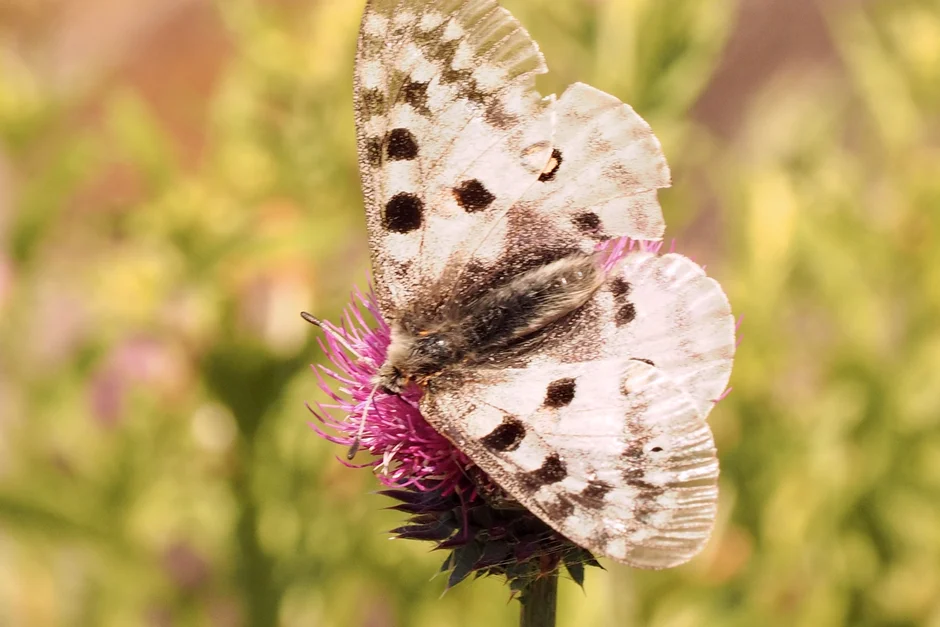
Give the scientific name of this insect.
Parnassius apollo
